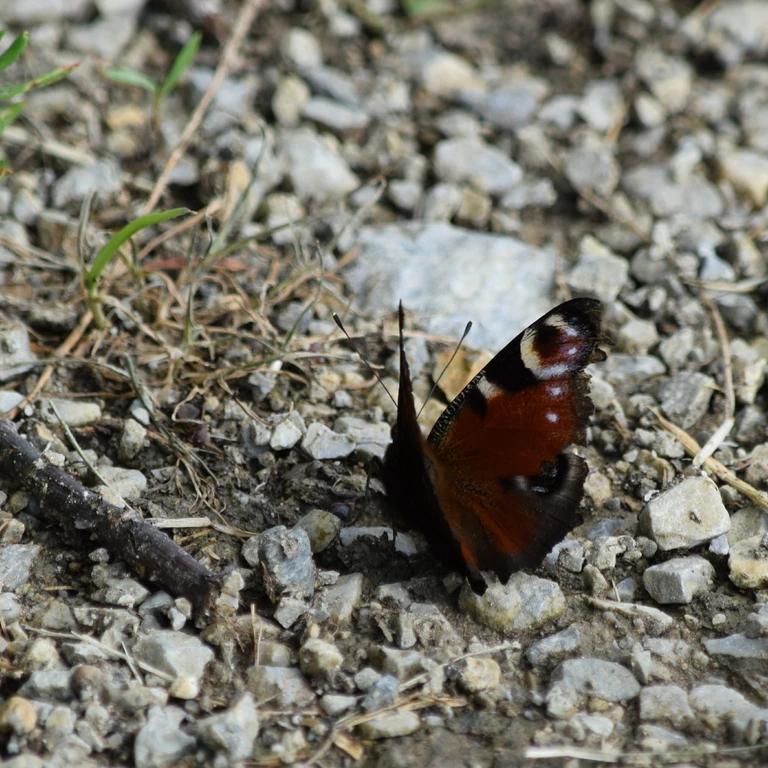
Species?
Aglais io
